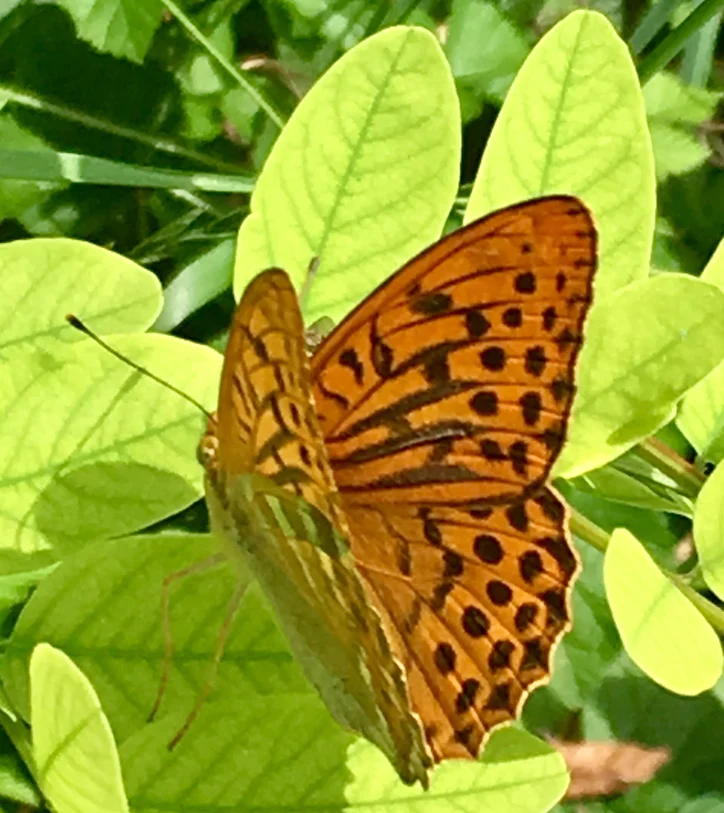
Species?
Argynnis paphia
